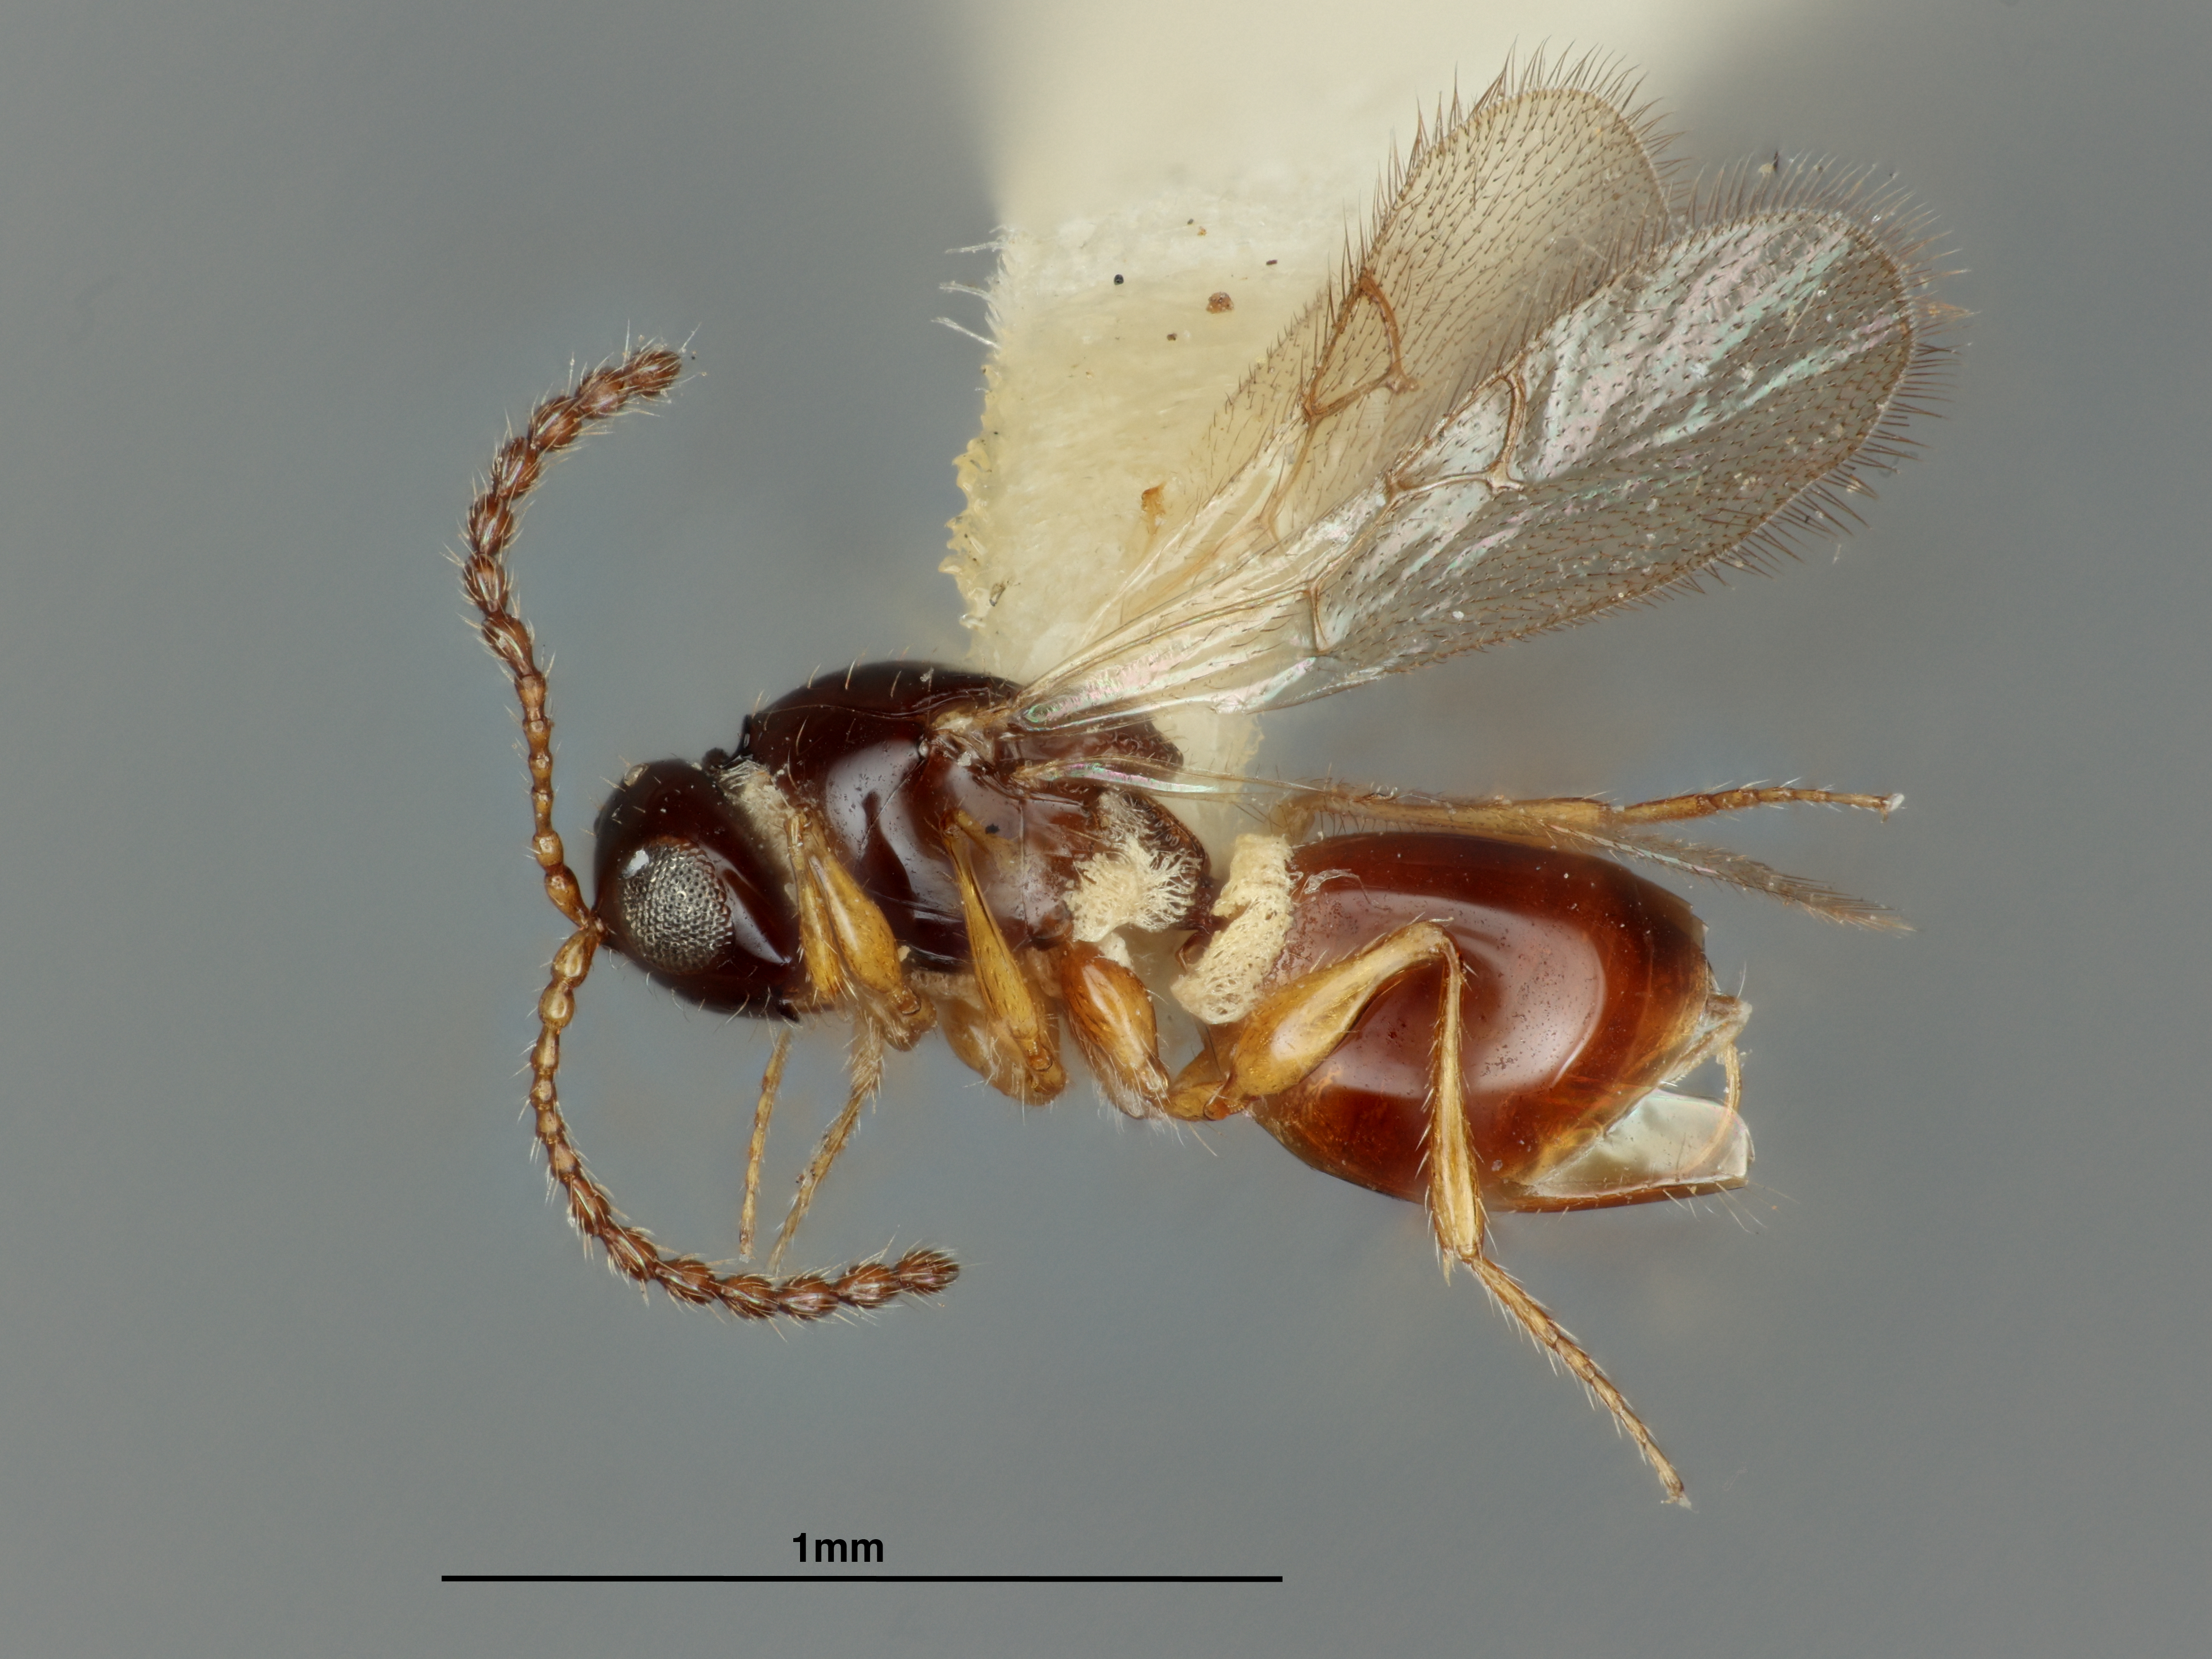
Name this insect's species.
Odonteucoila floccosa
